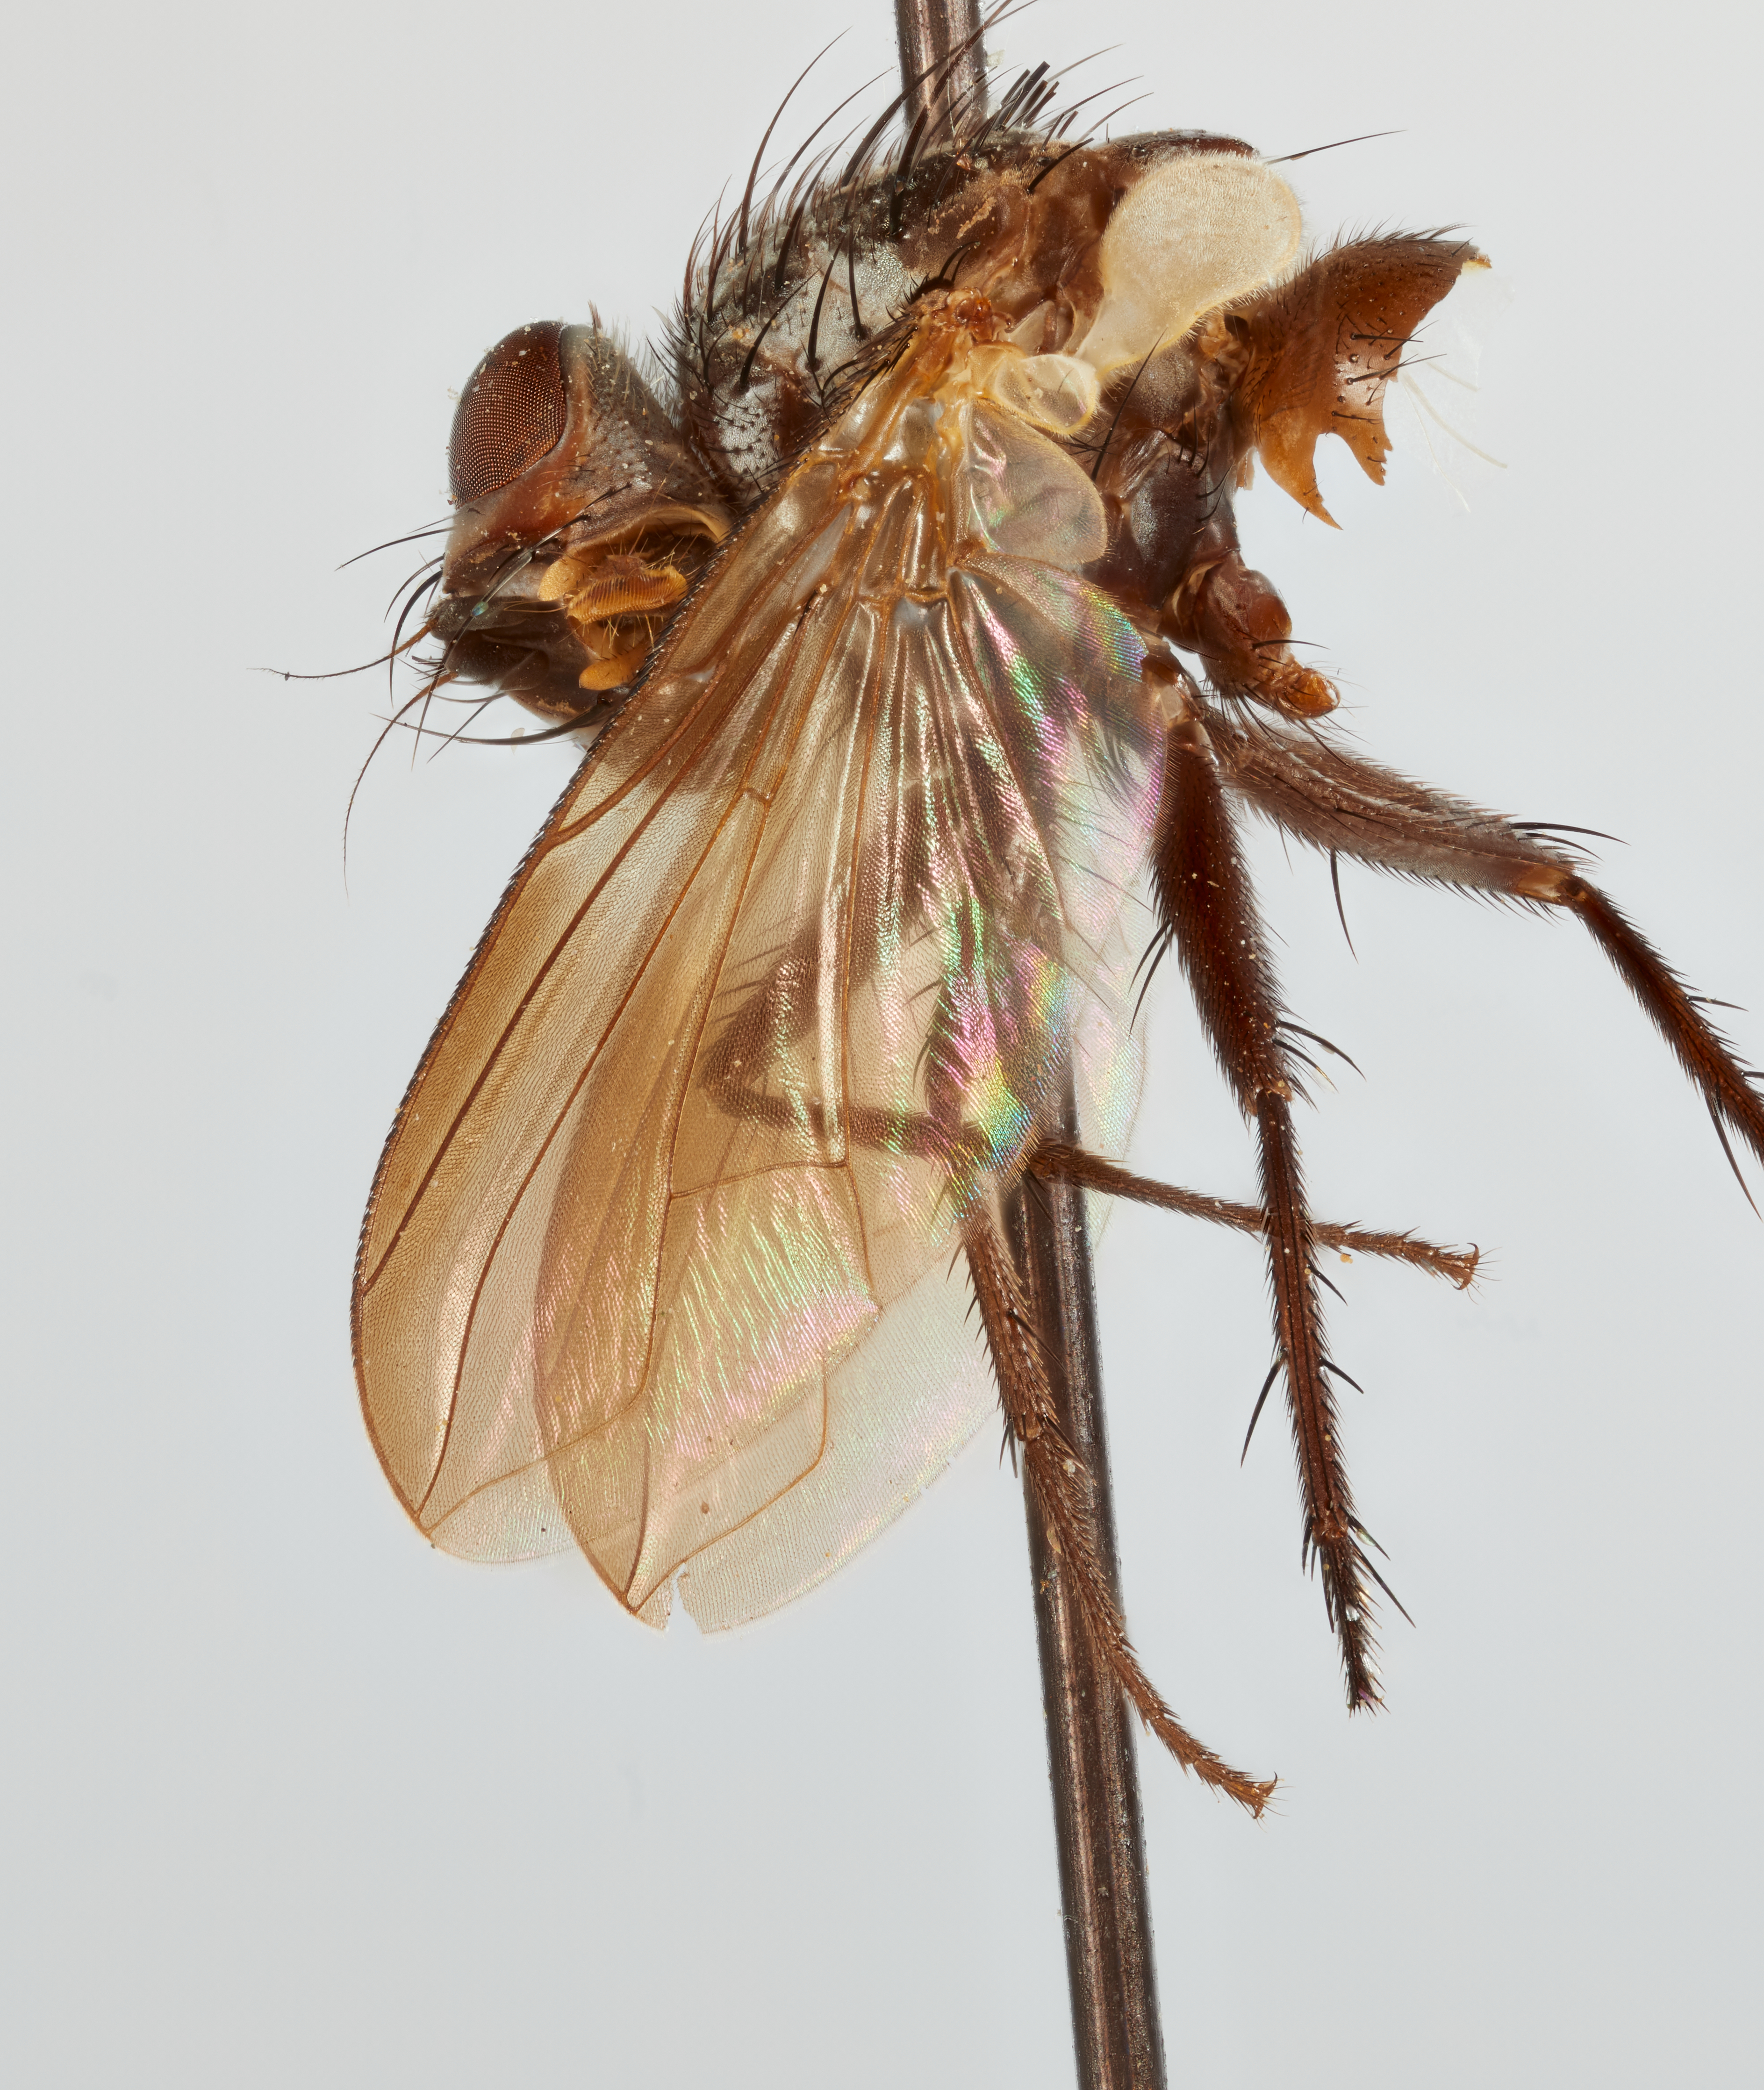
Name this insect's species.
Actinotachina angusta
